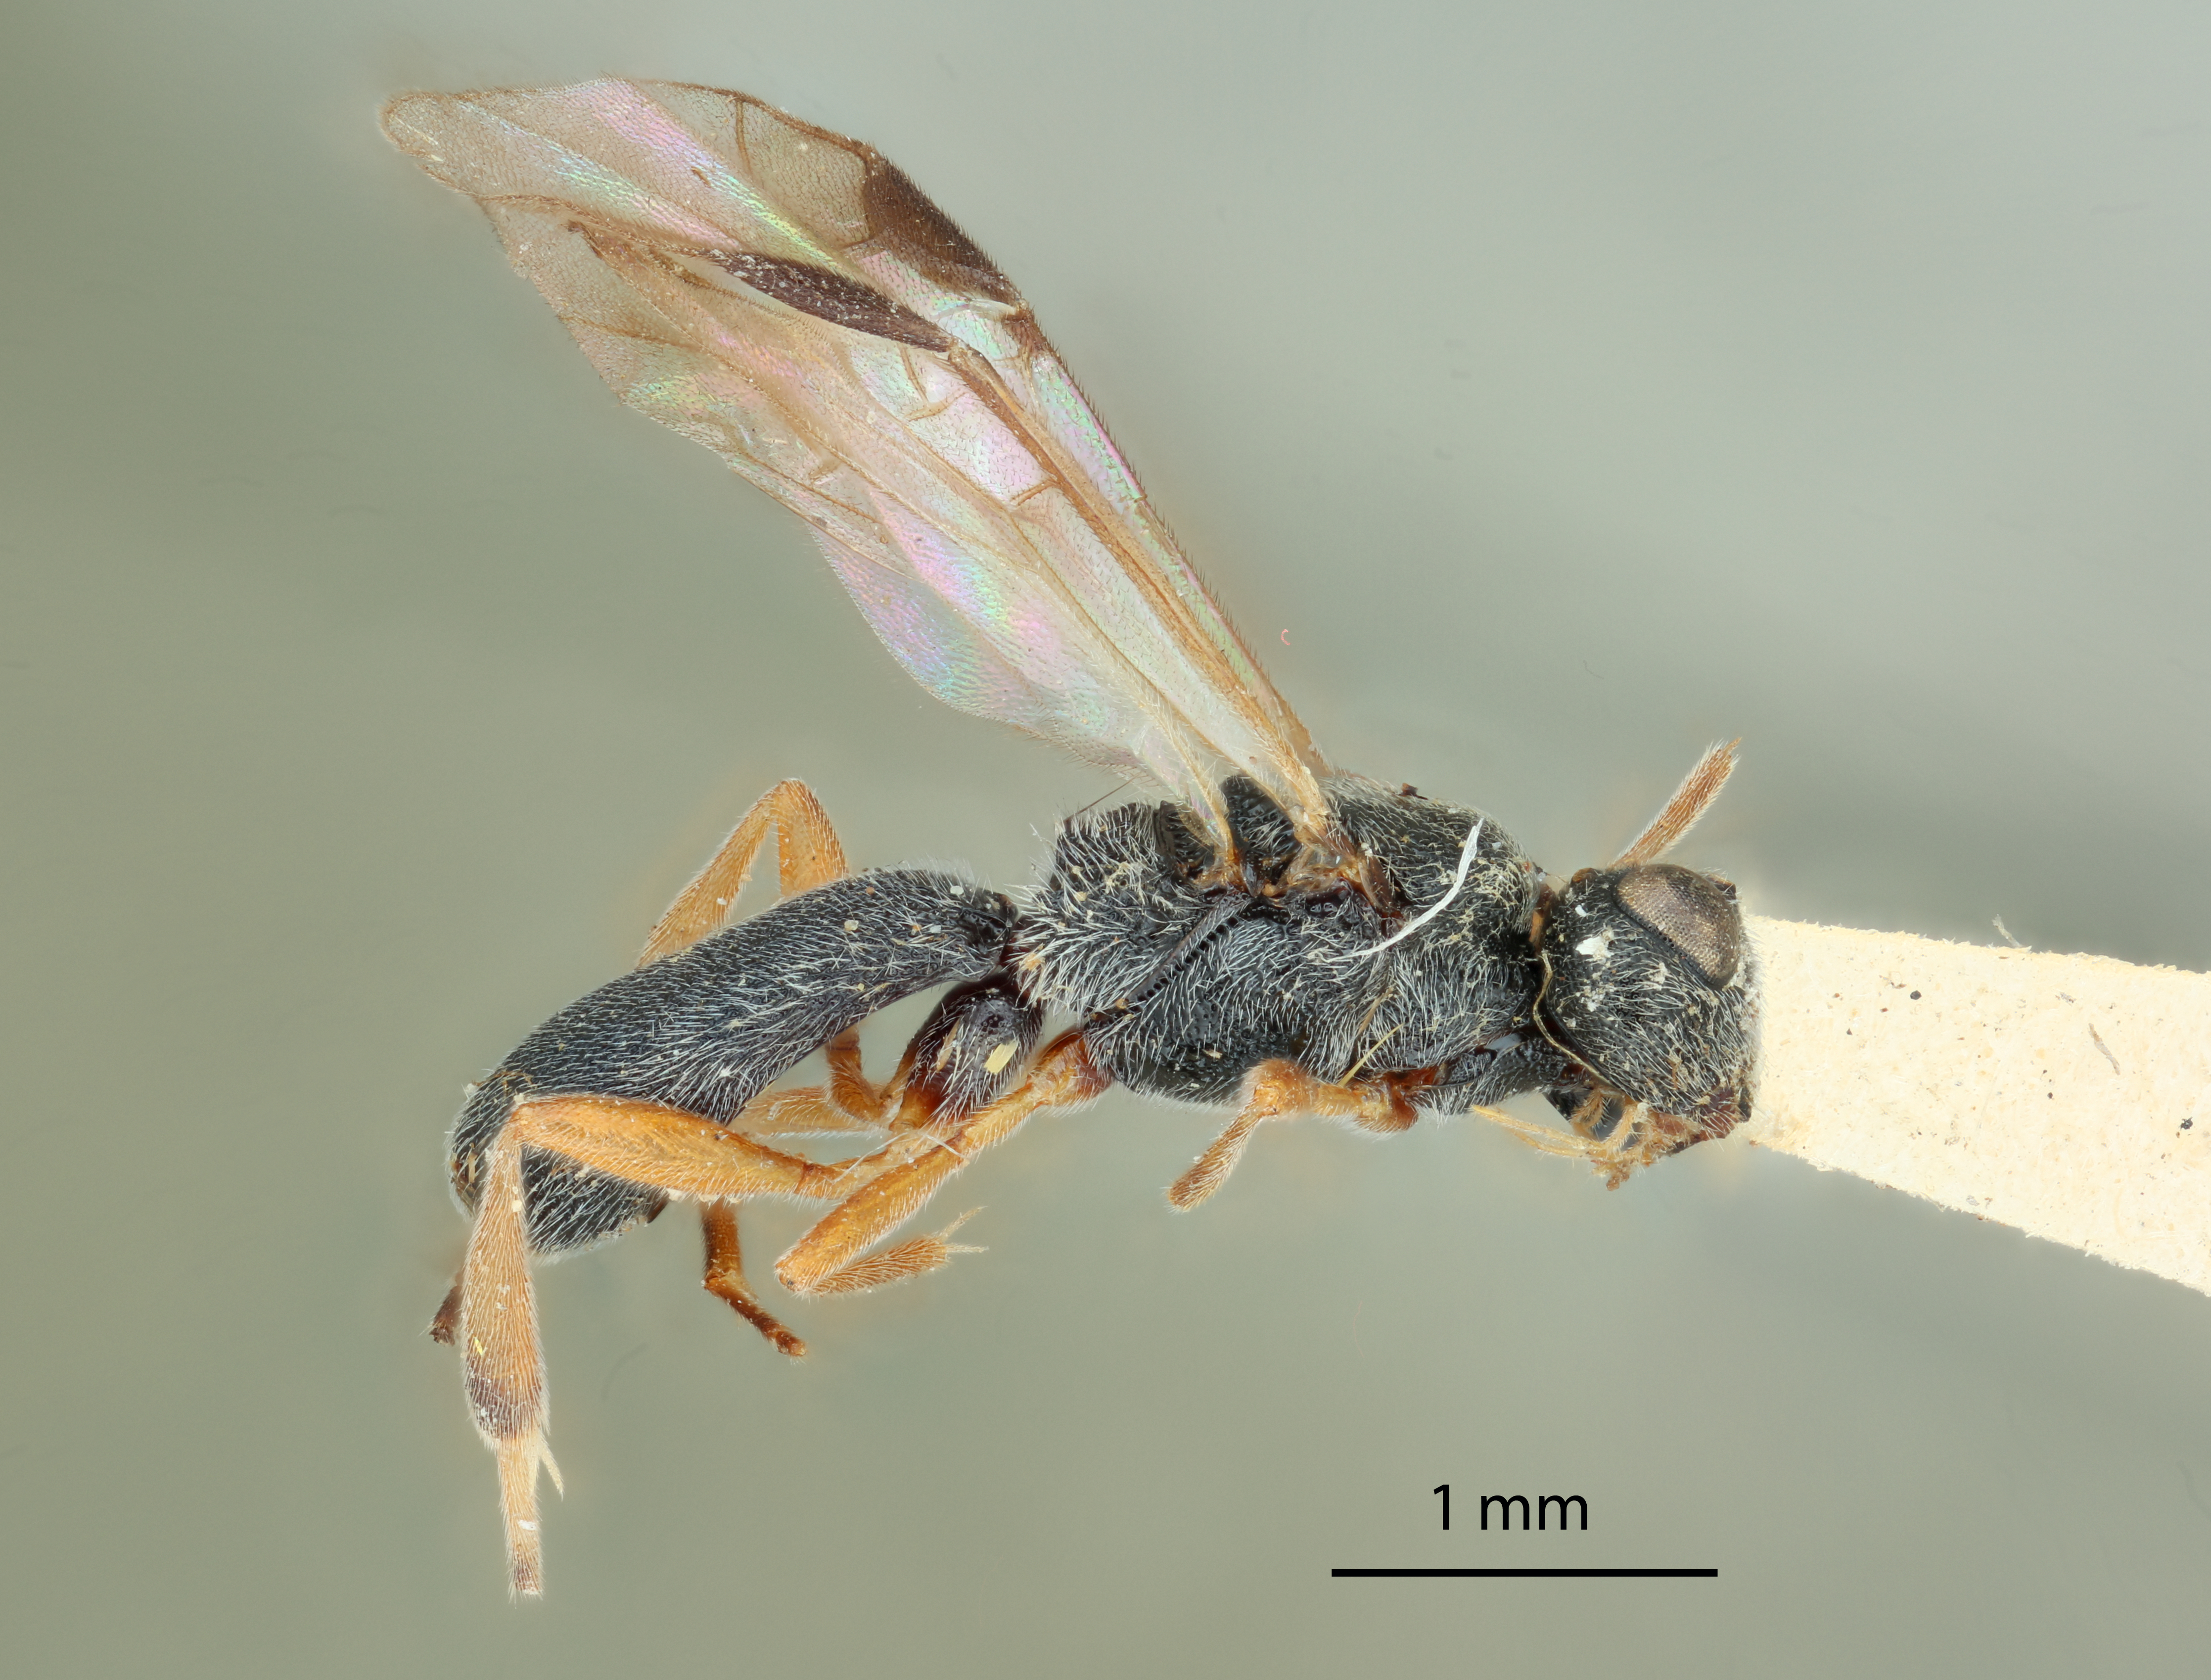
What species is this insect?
Ascogaster atamiensis
